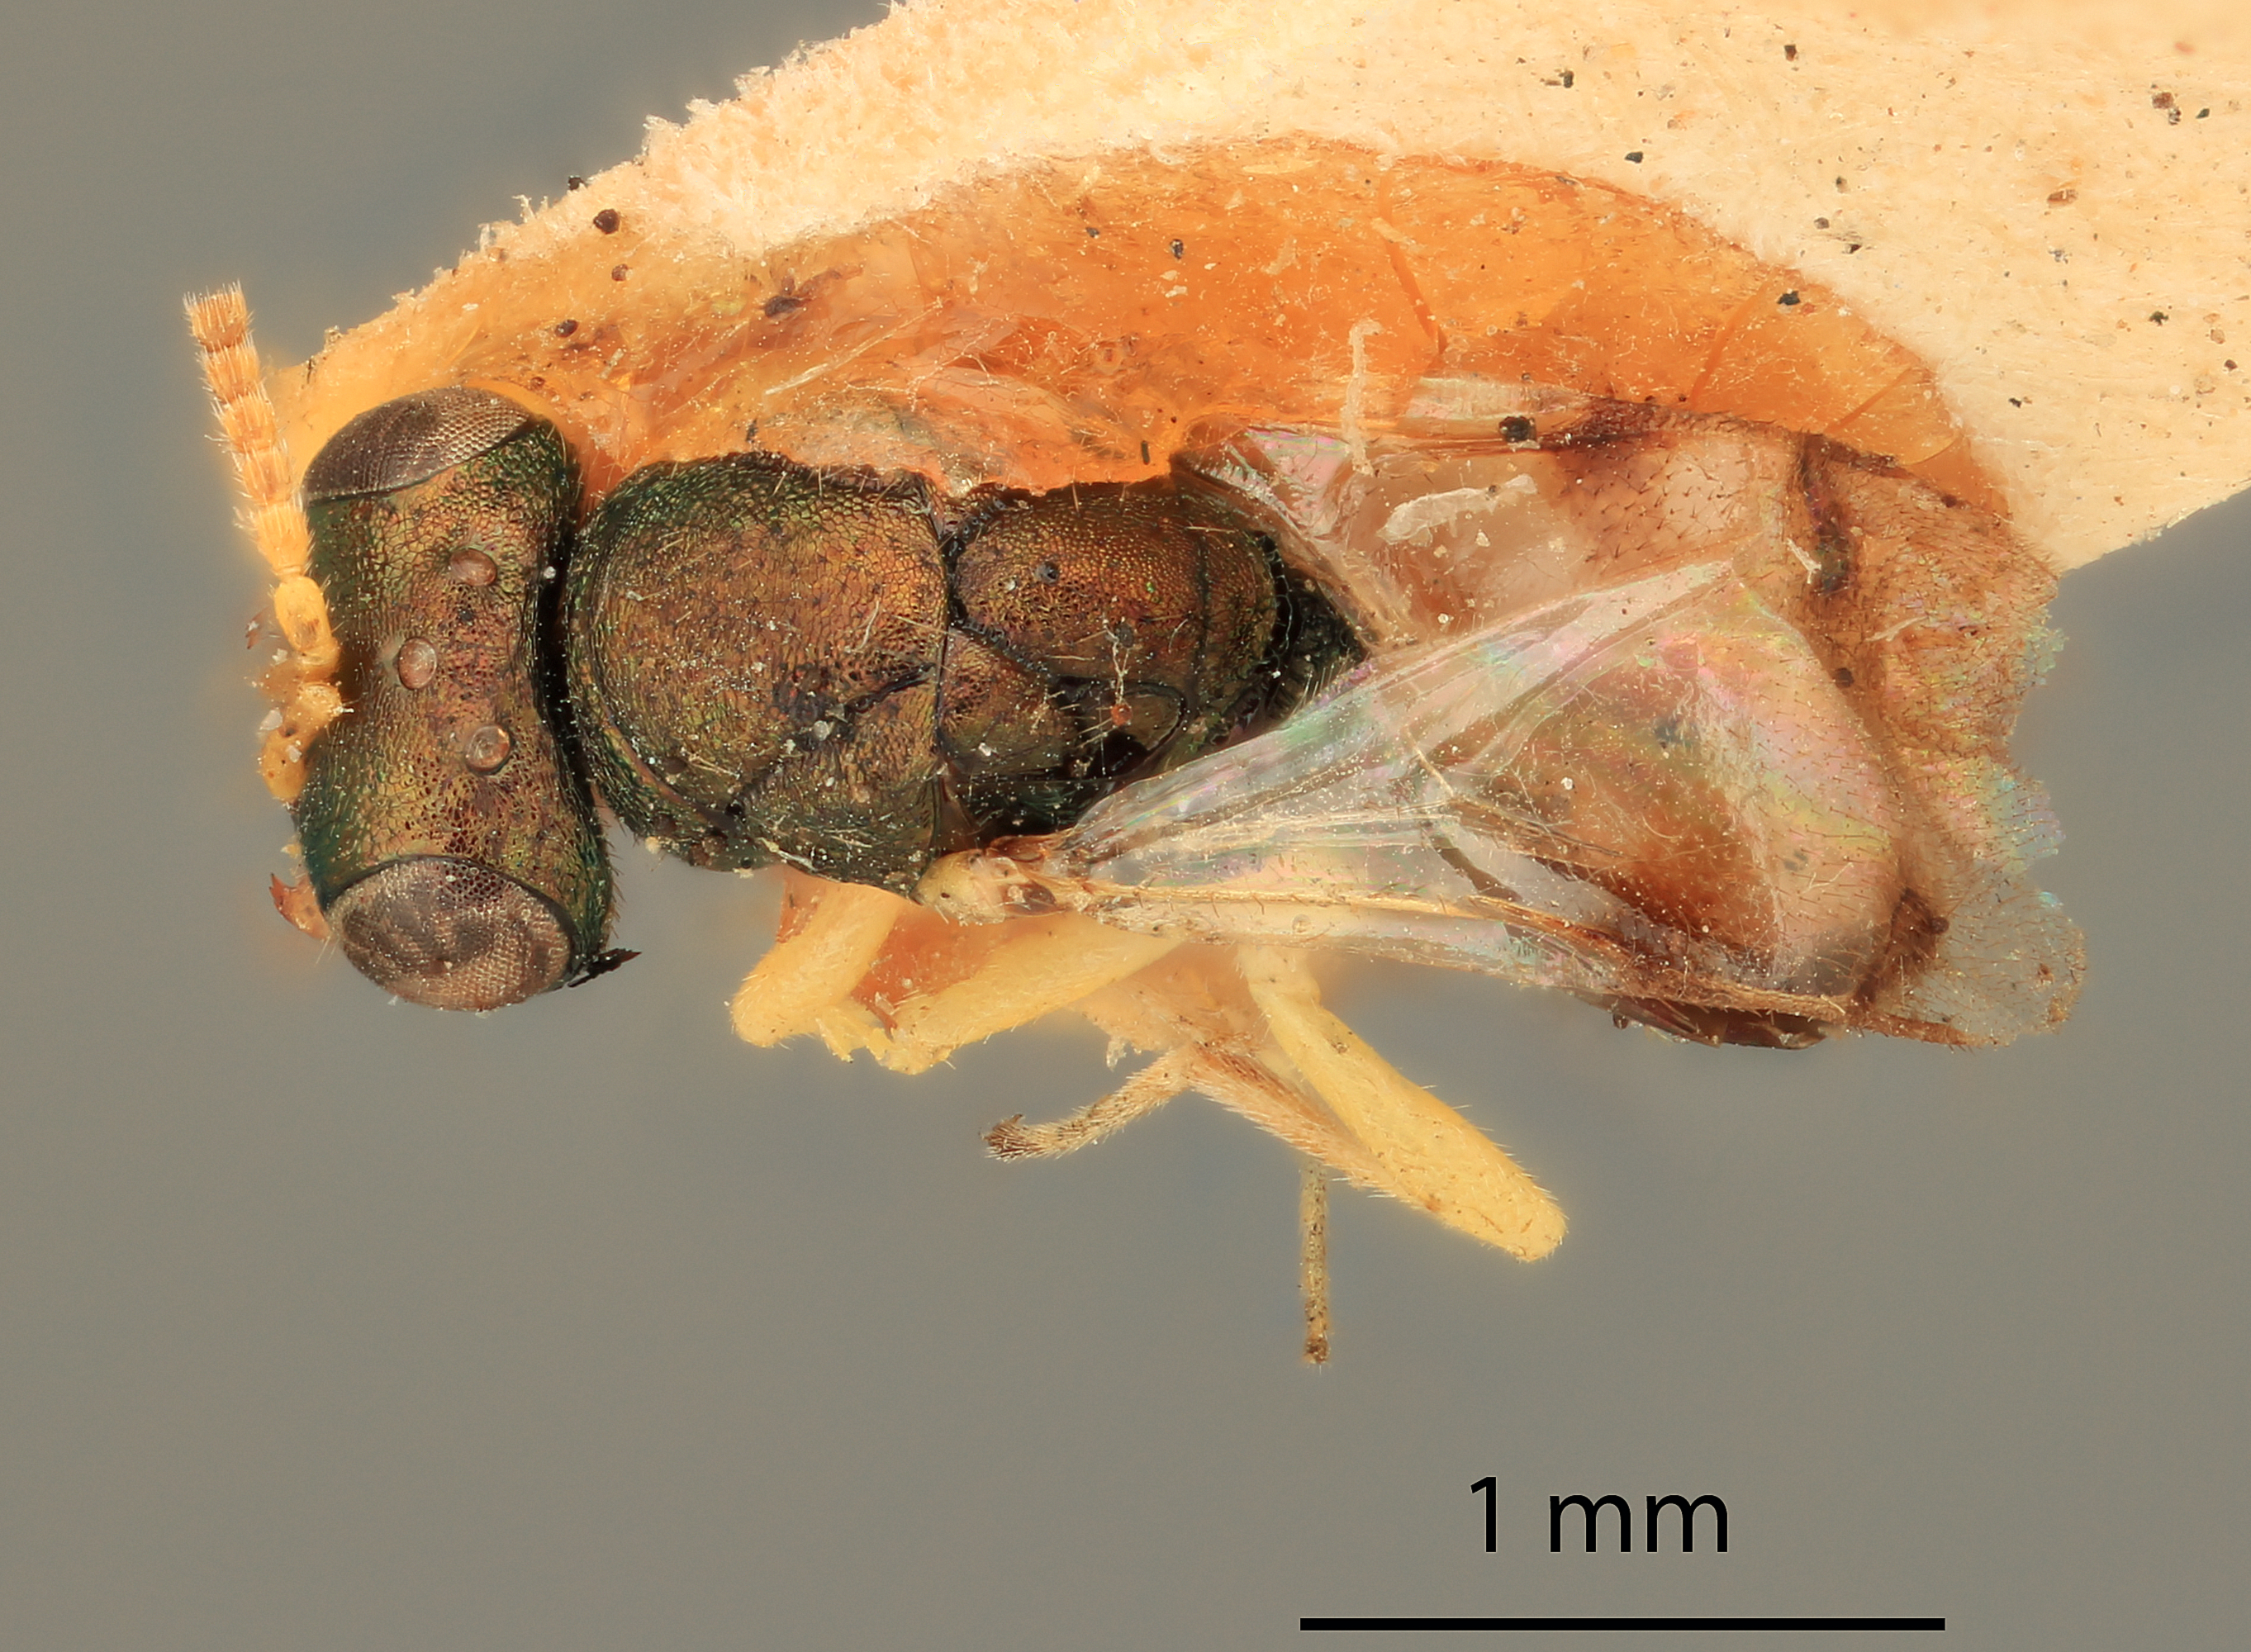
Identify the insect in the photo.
Miscogaster biguttata
